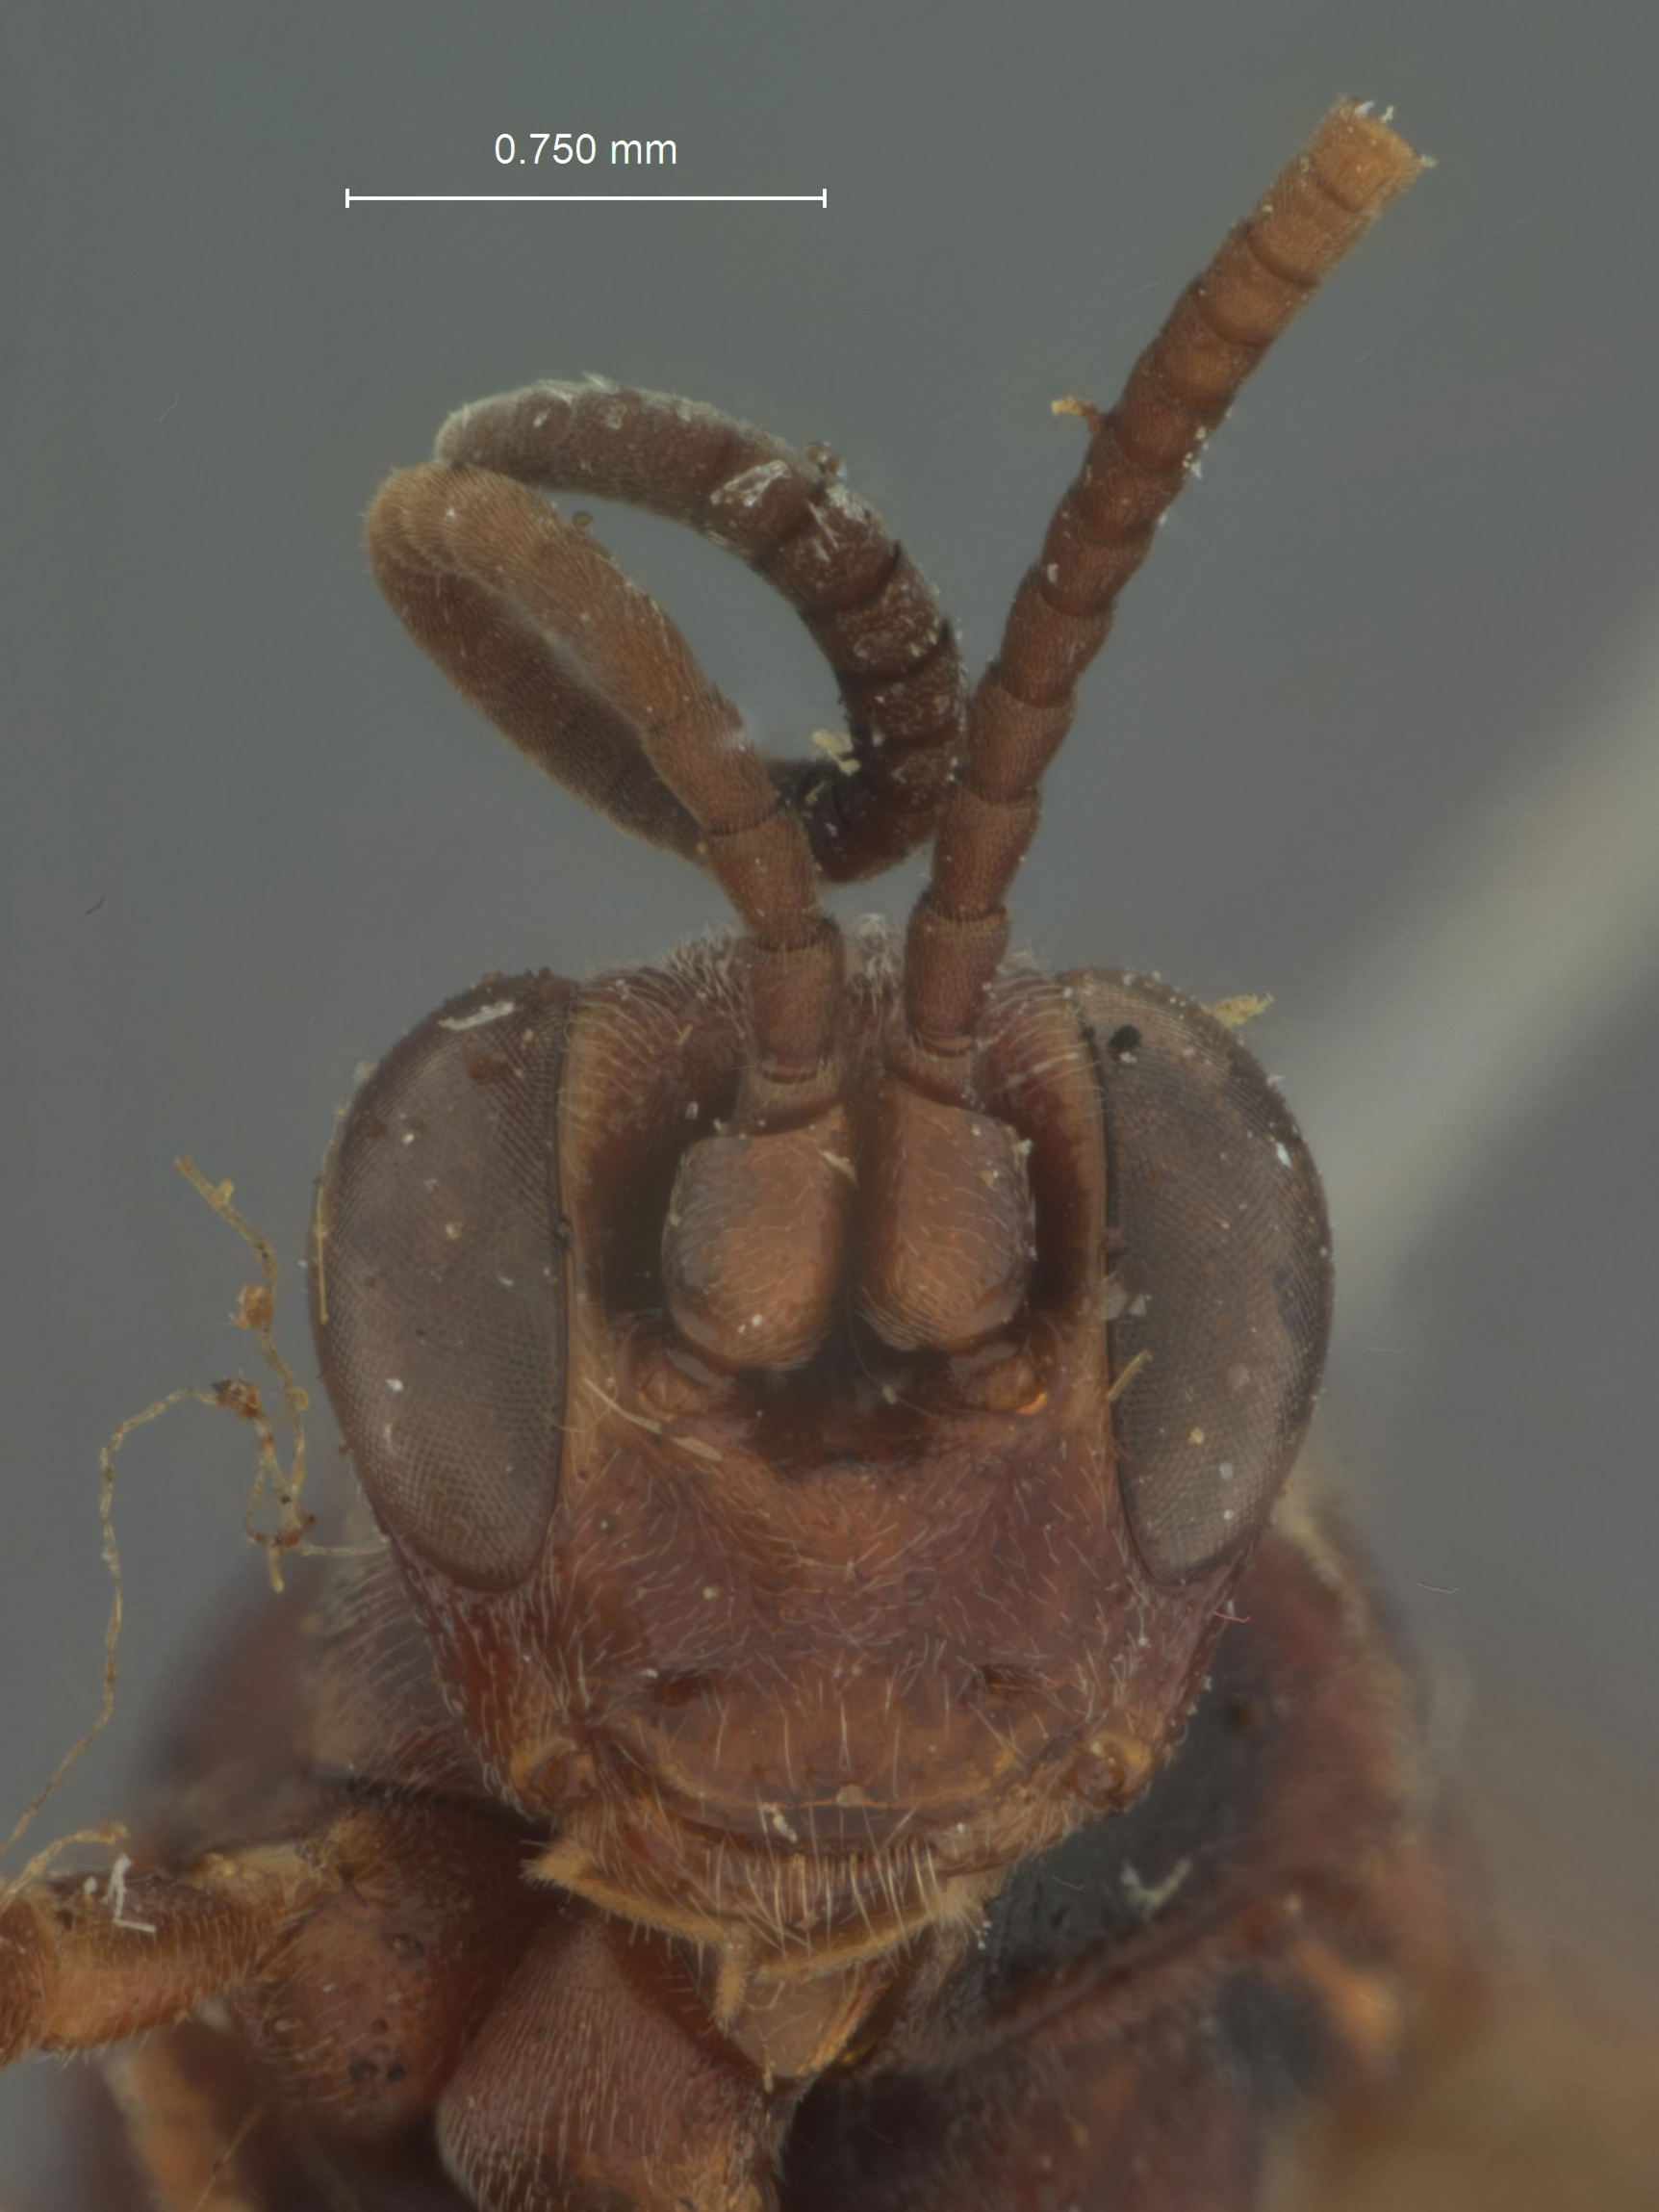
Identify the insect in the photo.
Eristicus minutus
